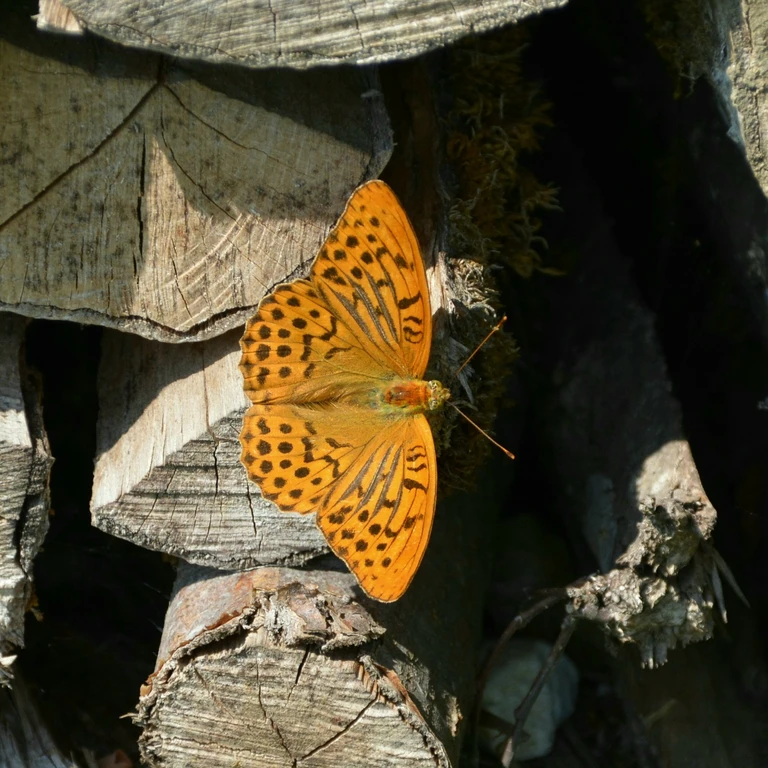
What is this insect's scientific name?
Argynnis paphia
